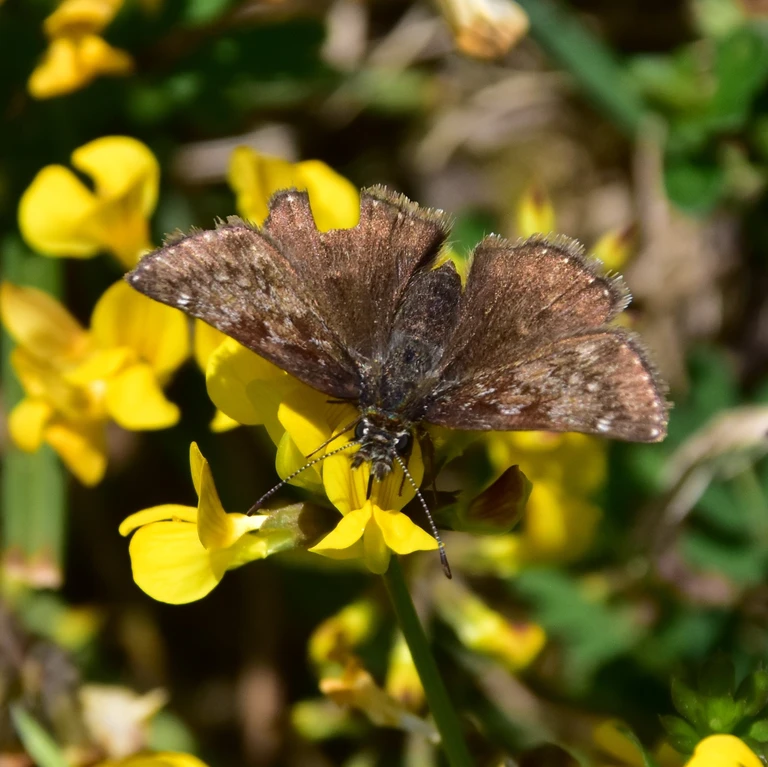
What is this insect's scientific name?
Erynnis tages
